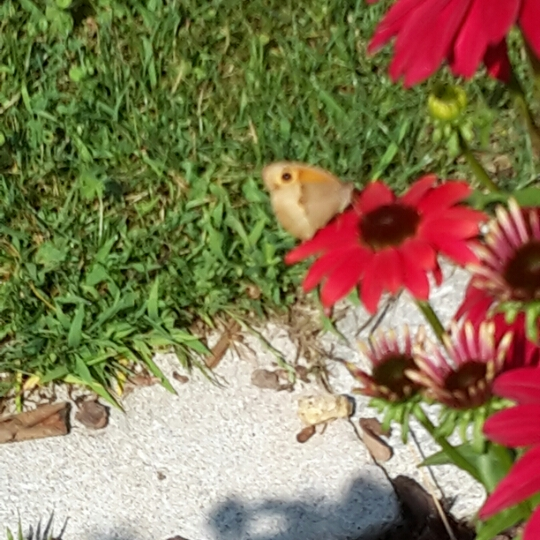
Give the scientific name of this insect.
Maniola jurtina
